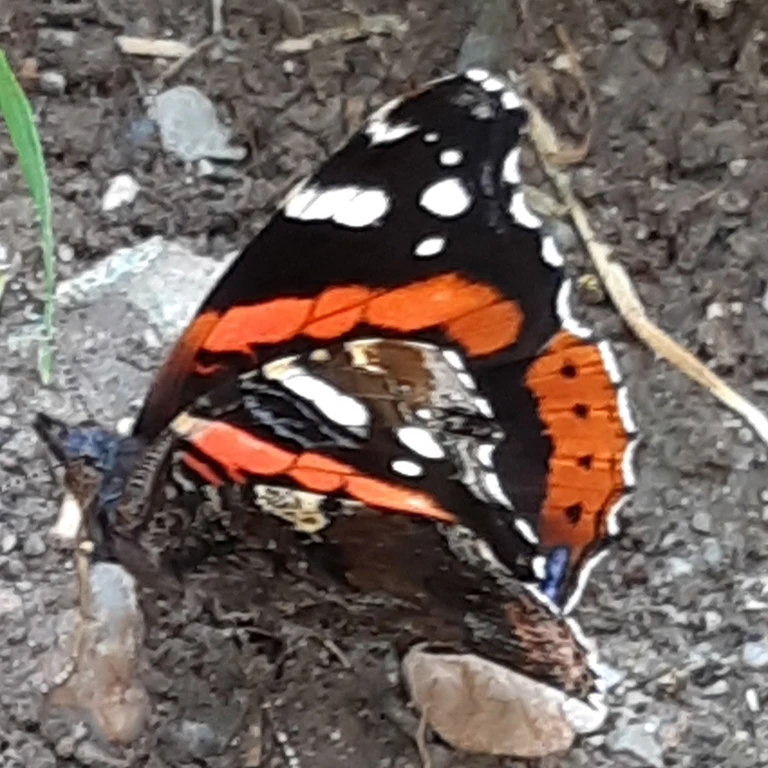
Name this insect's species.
Vanessa atalanta
